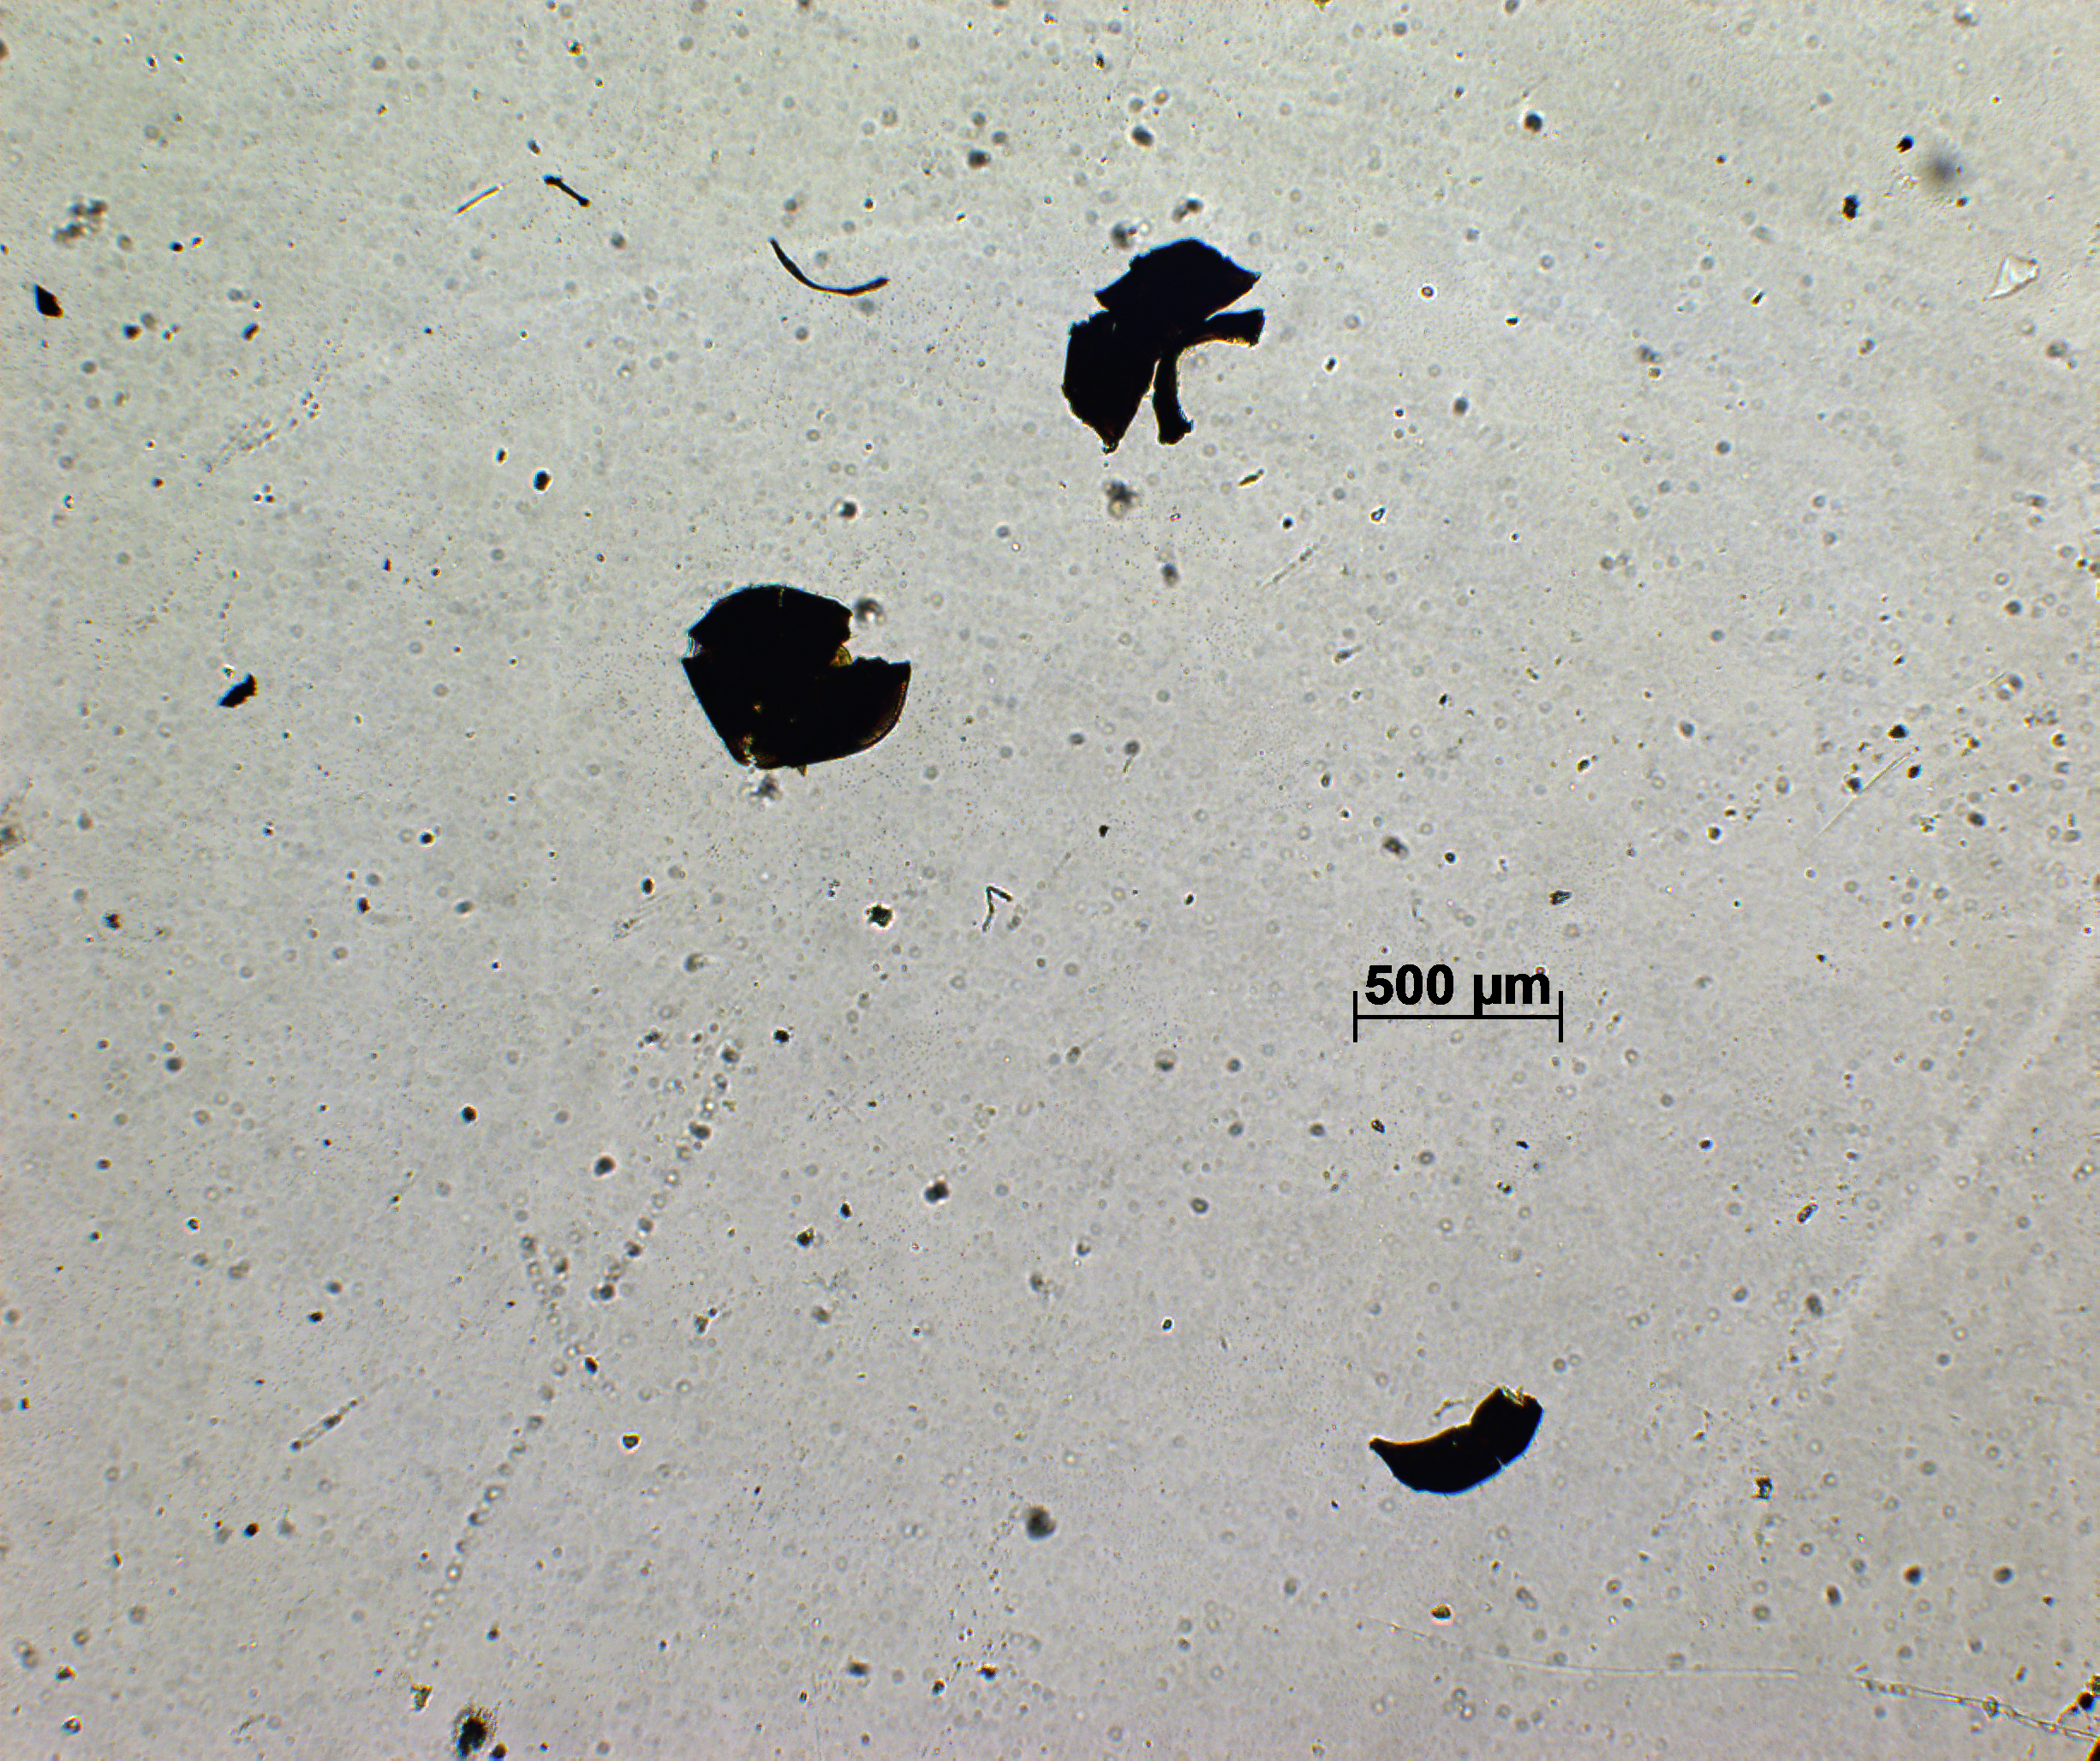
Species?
Pachyneuron uniarticulata
